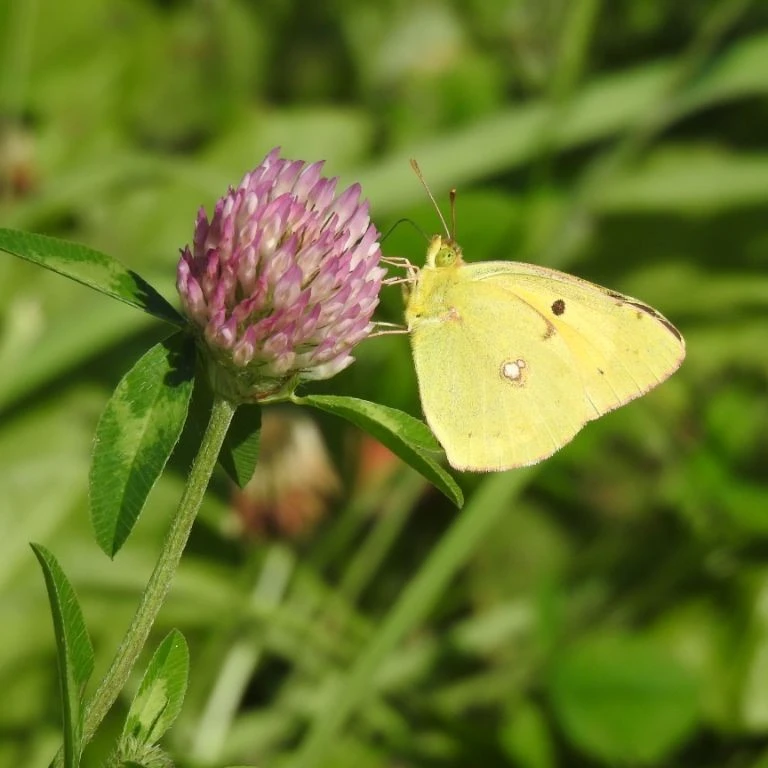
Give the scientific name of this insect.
Colias croceus
